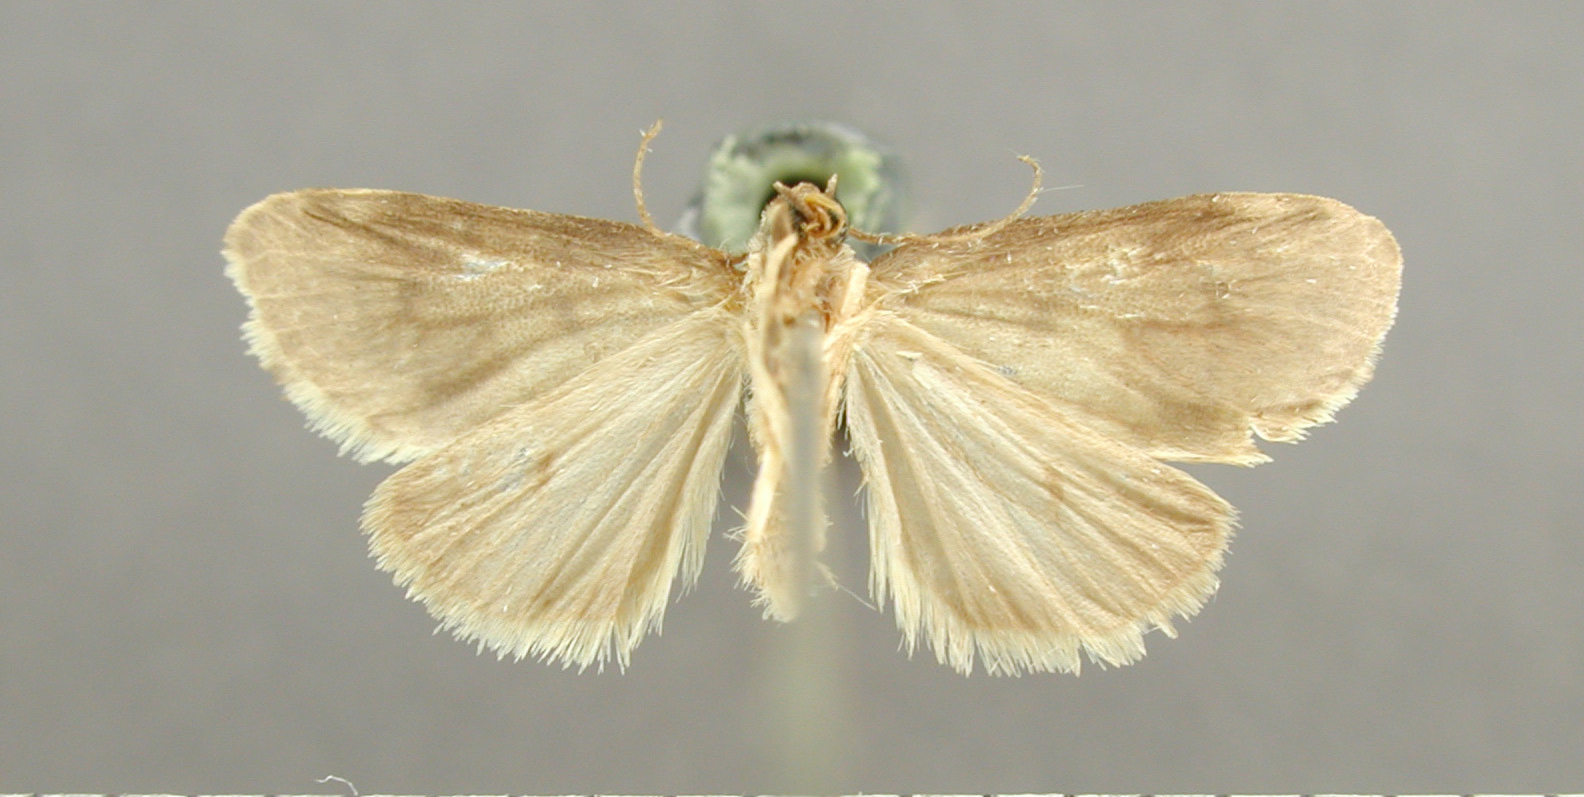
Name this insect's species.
Clemensia mucida
